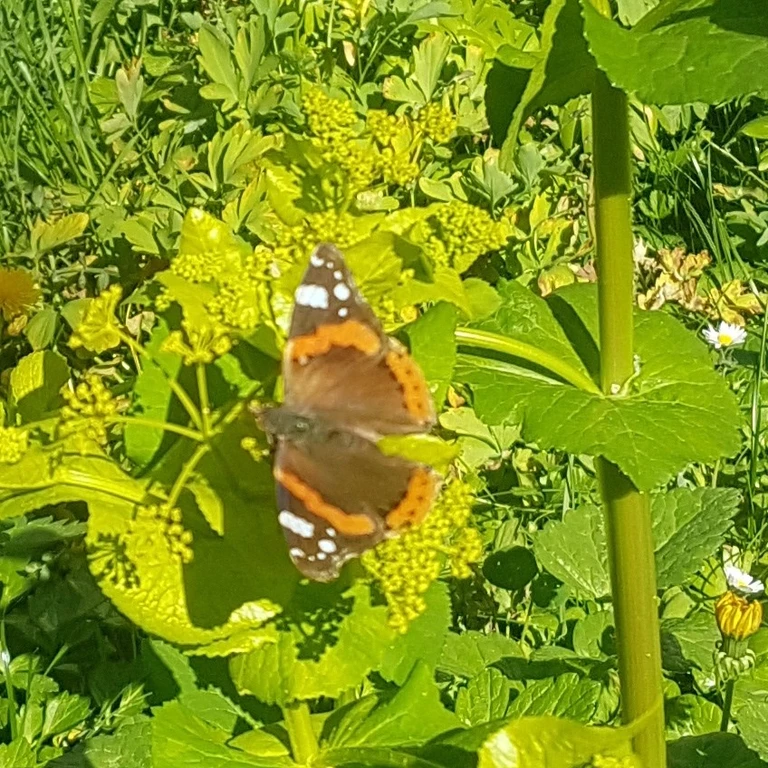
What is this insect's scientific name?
Vanessa atalanta
